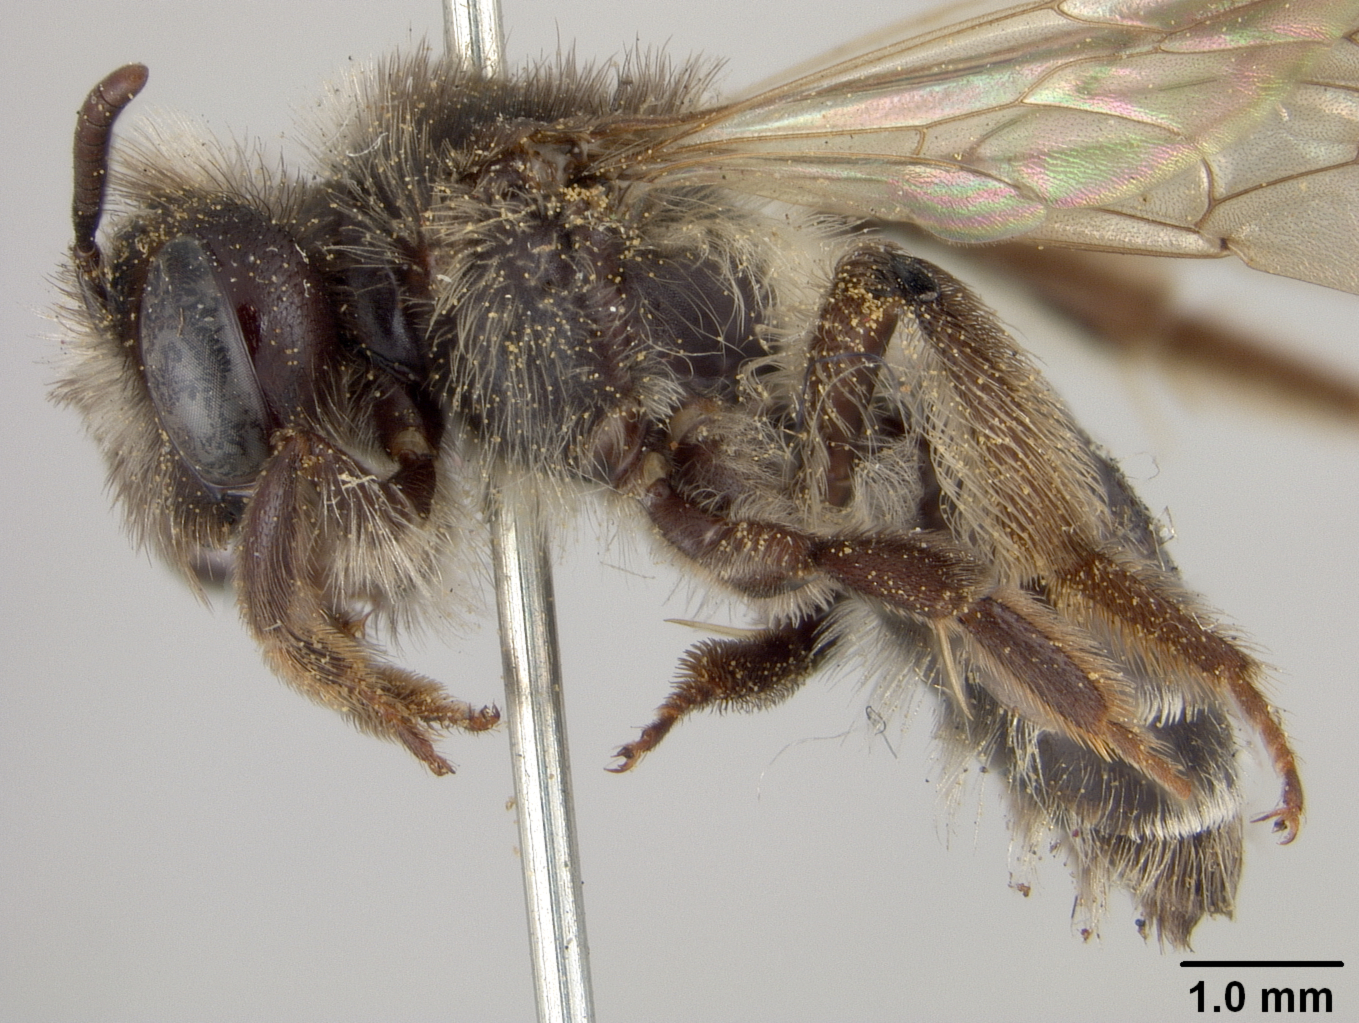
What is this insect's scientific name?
Andrena parnassiae
